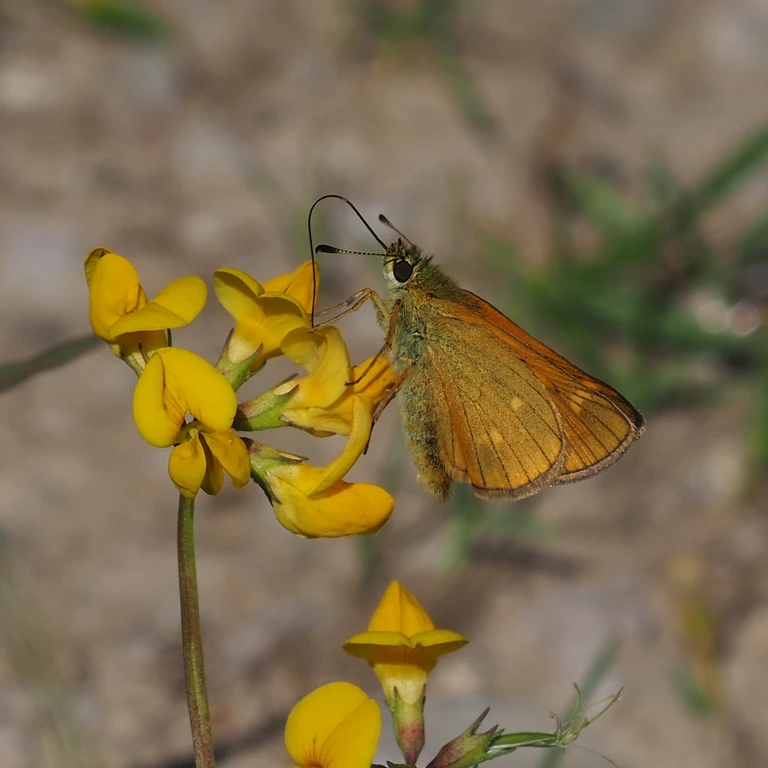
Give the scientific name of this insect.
Ochlodes sylvanus (also Ochlodes venata)
